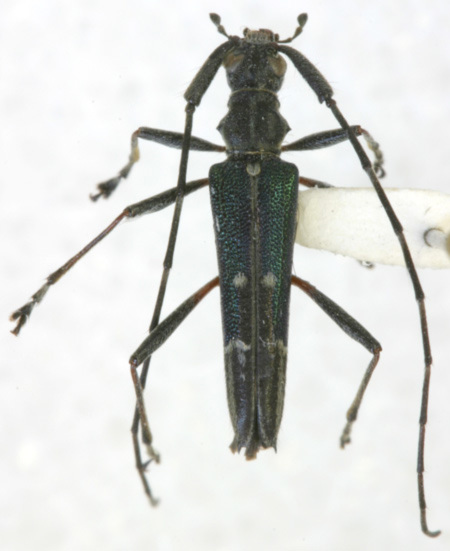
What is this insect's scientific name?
Hovorestenia thalassina
